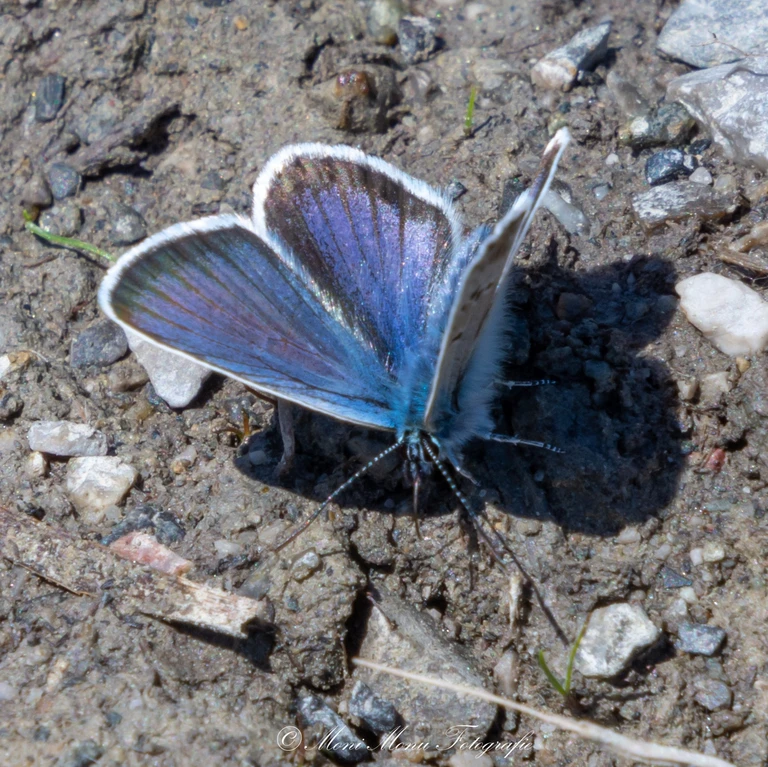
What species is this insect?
Plebejus argus
